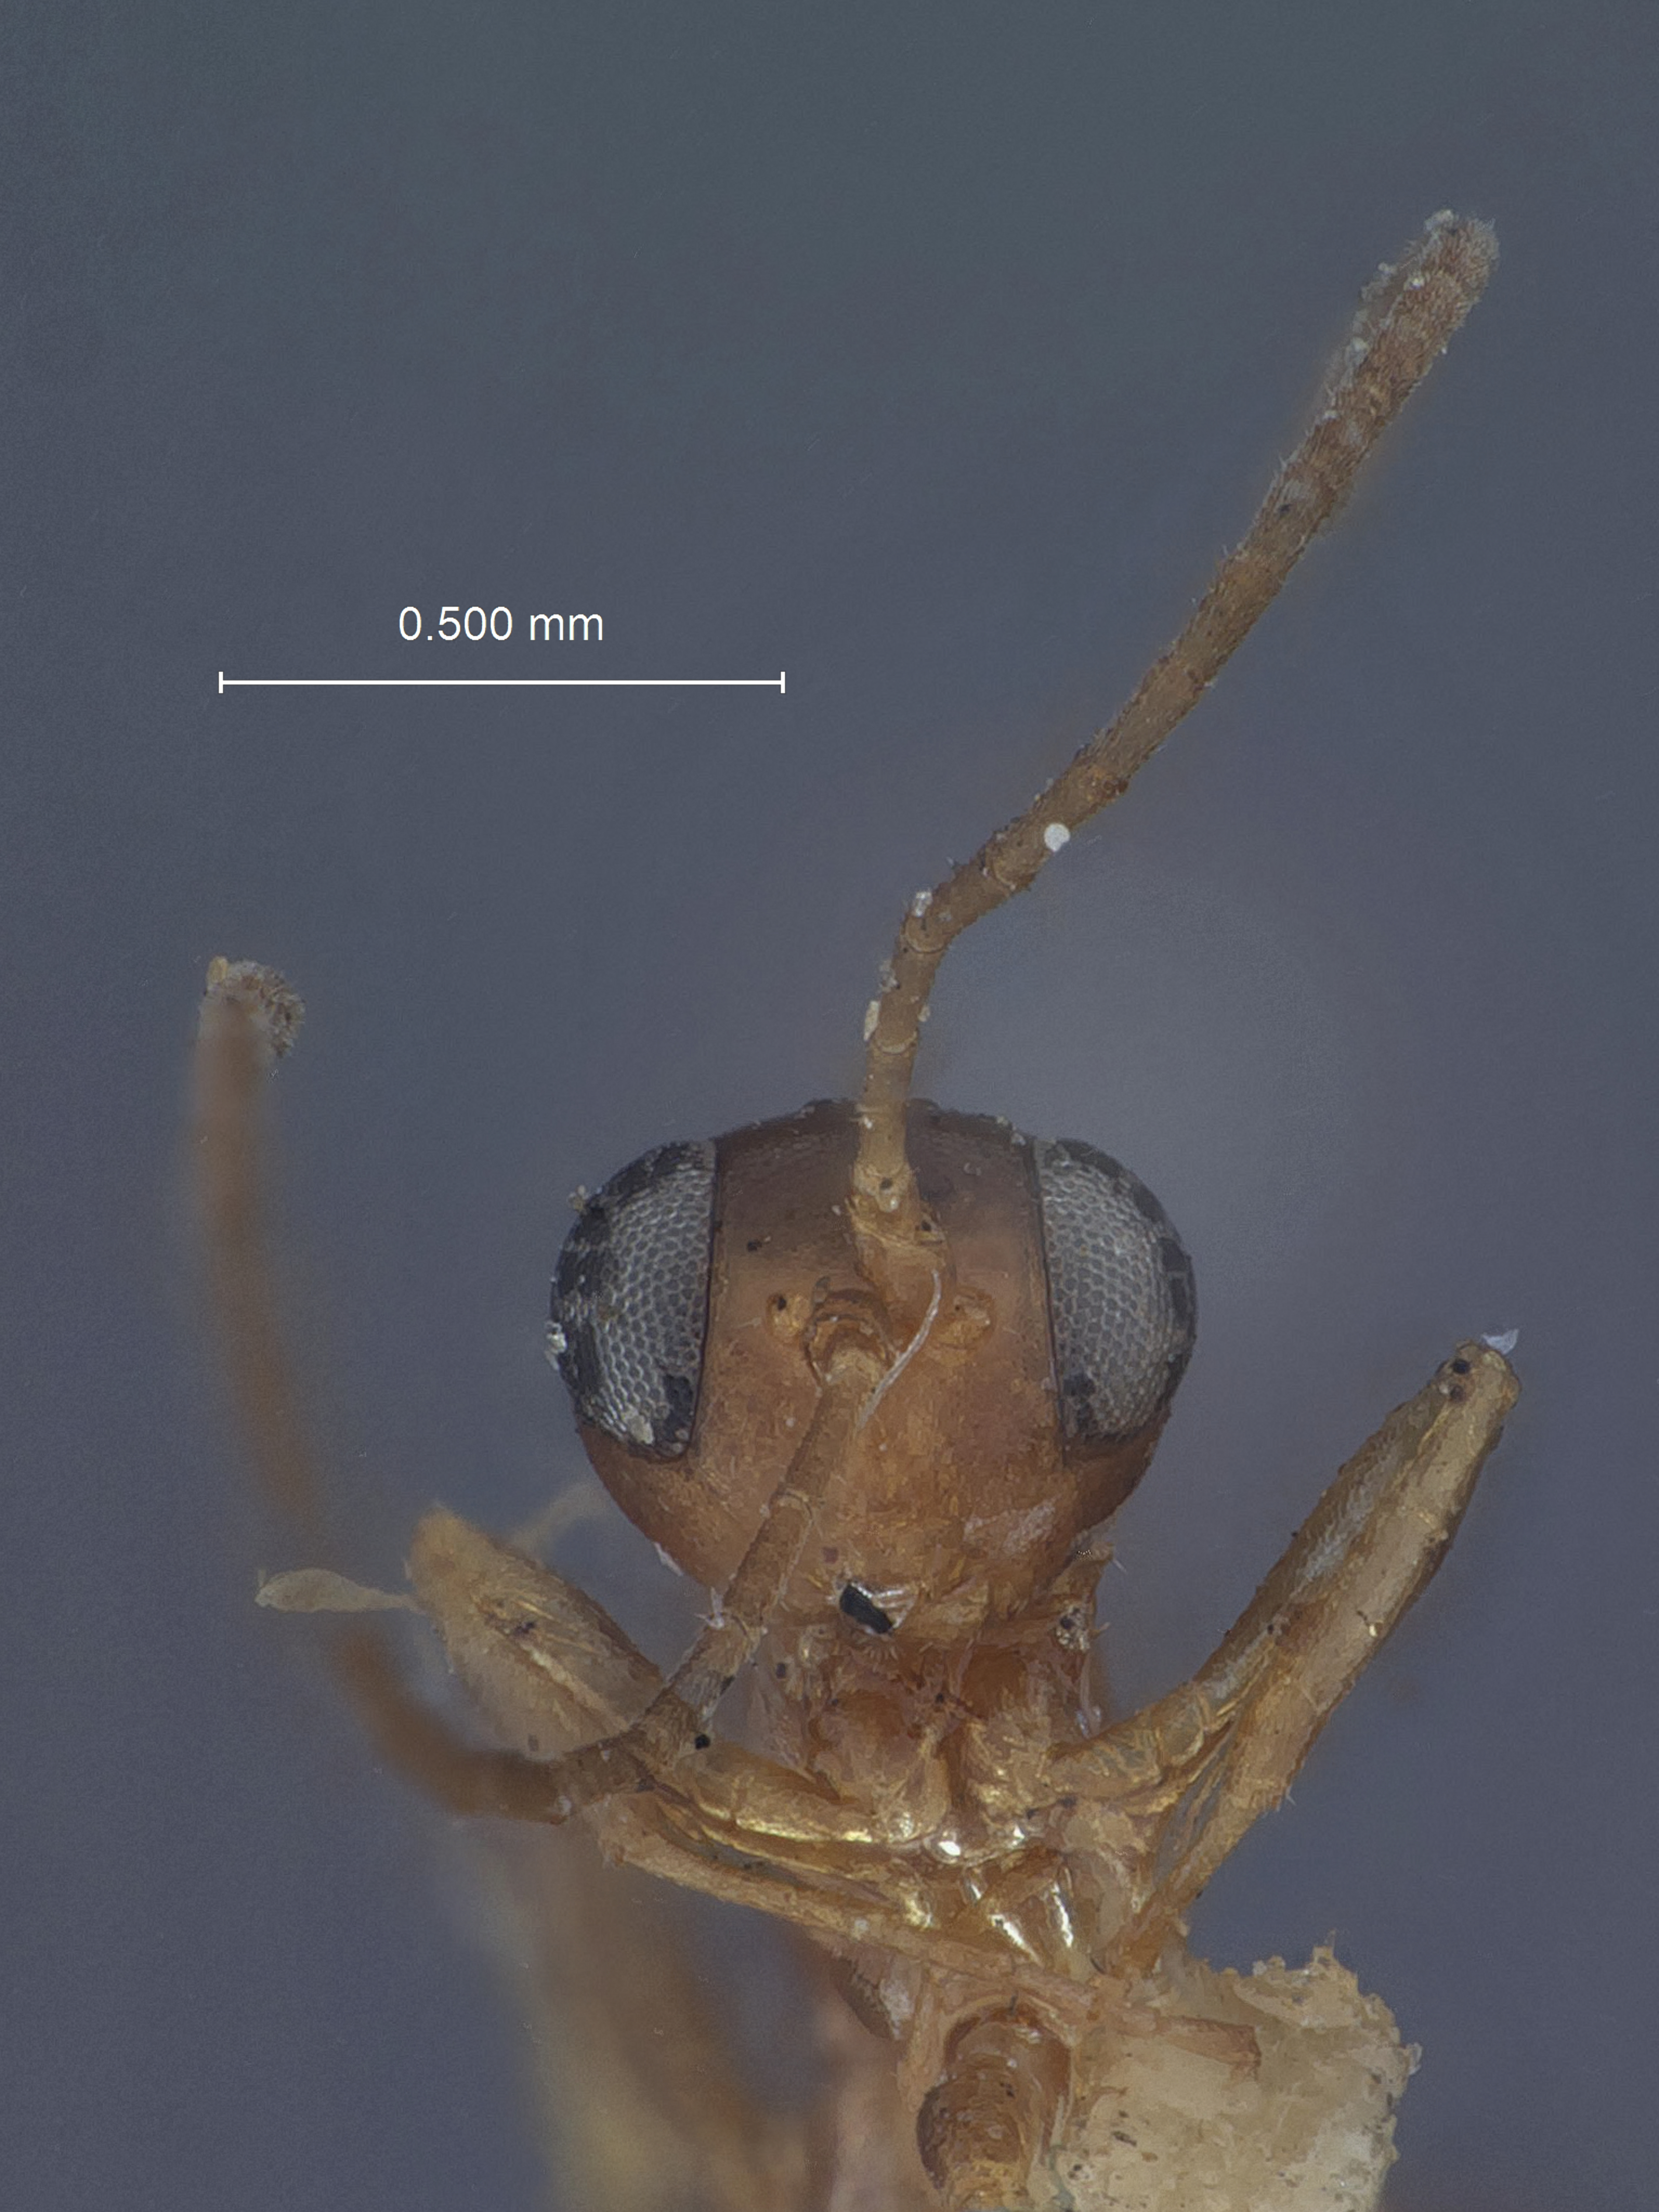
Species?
Pezomachus pennsylvanicus
